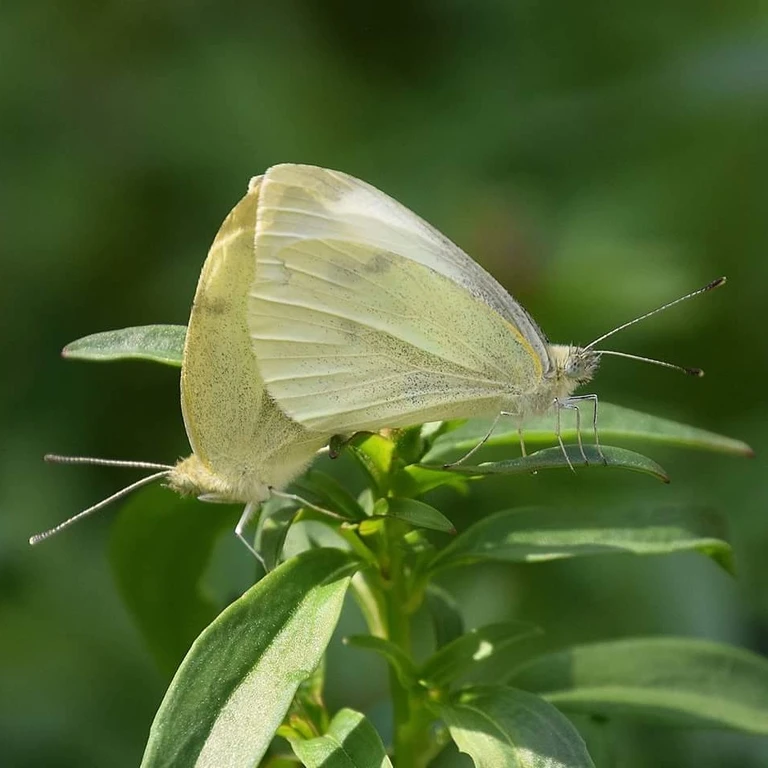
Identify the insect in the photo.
Pieris rapae
